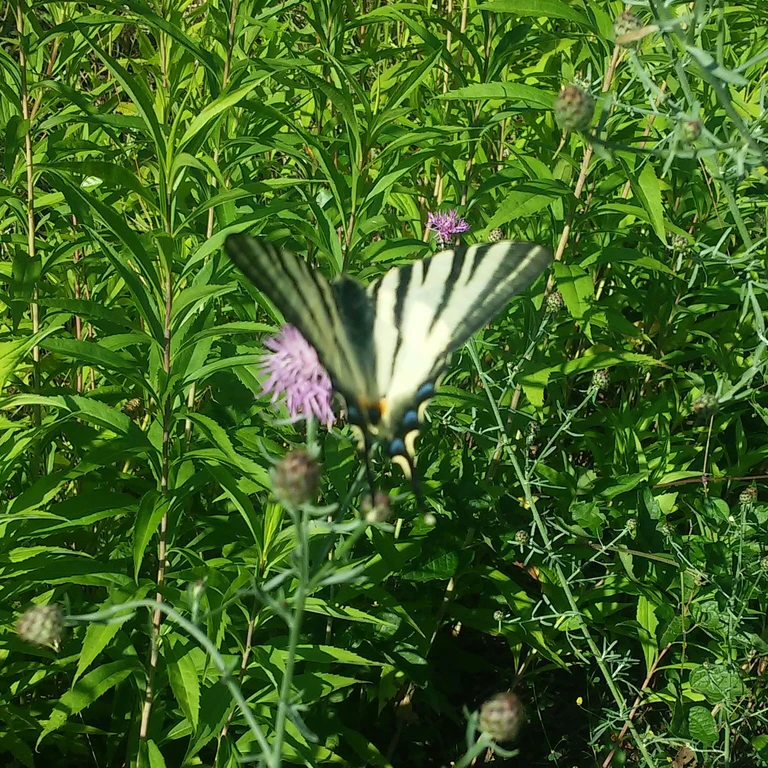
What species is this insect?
Iphiclides podalirius
